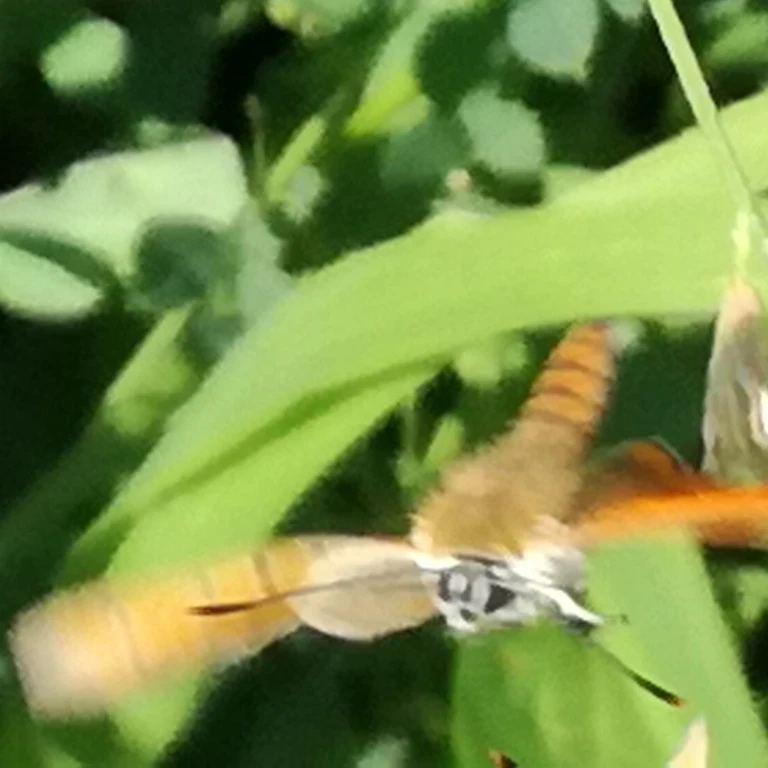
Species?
Lycaena dispar
